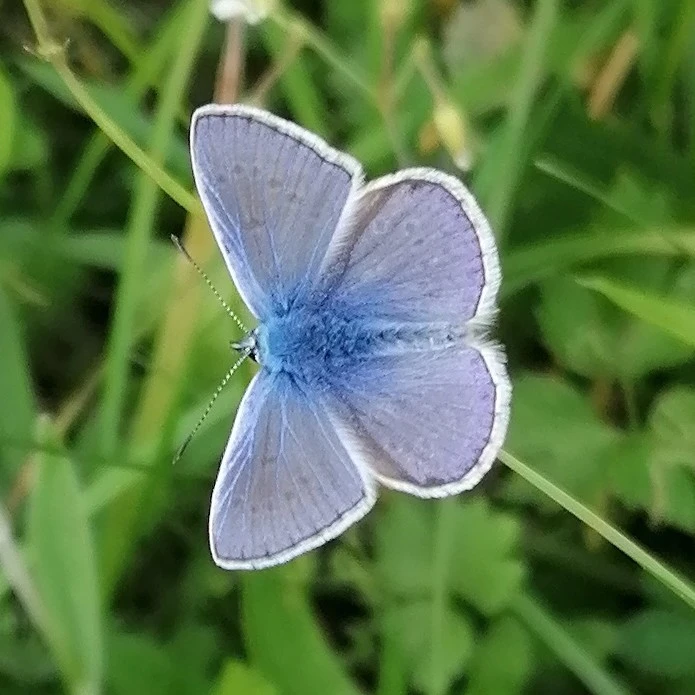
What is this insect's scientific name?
Polyommatus icarus
